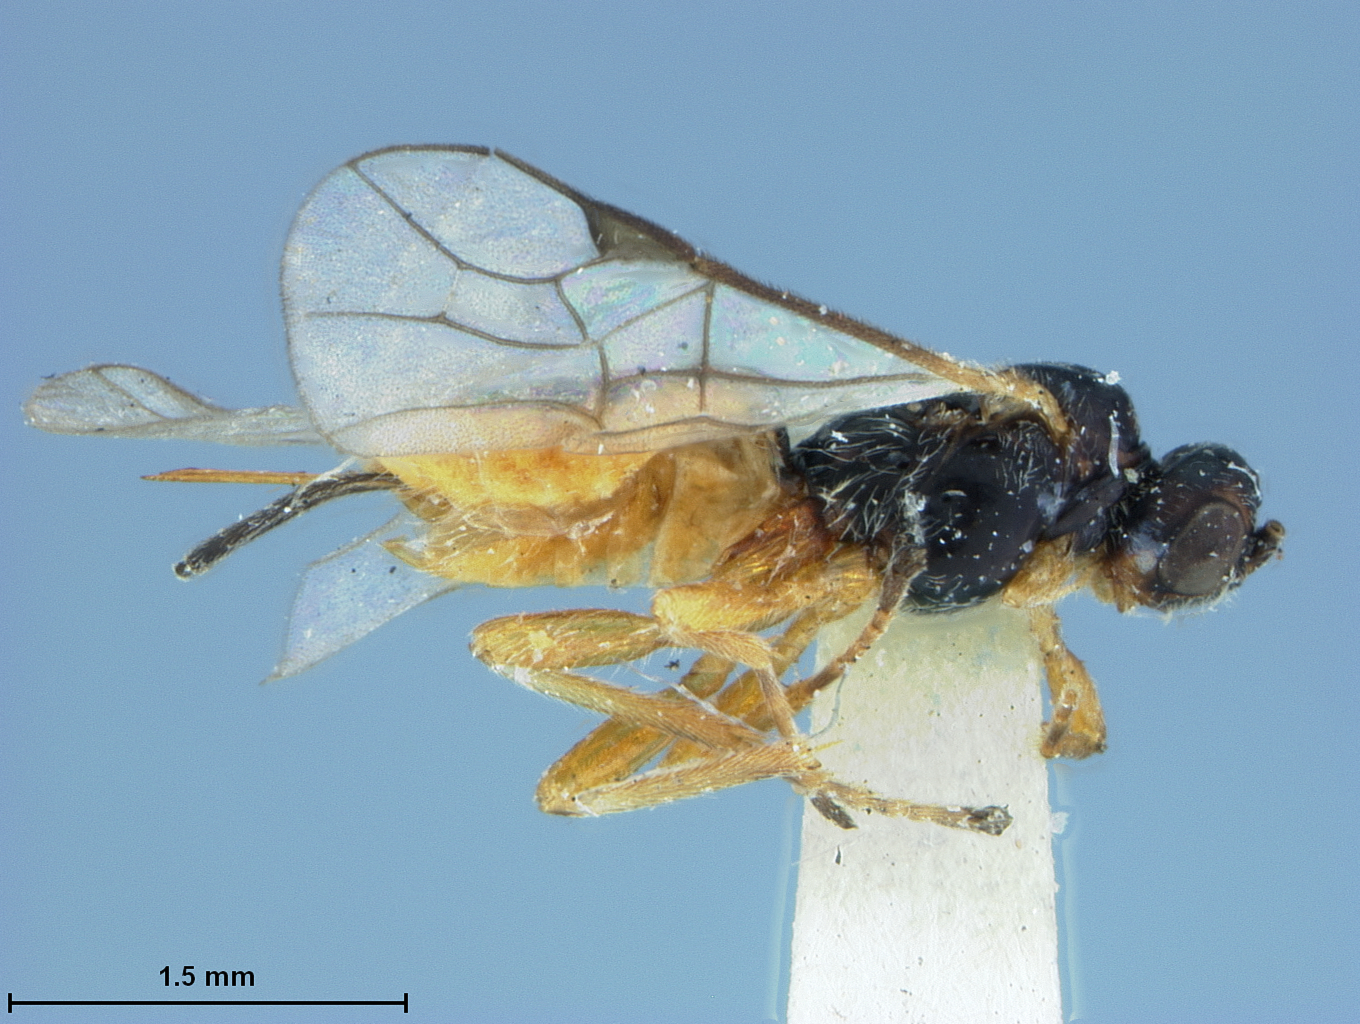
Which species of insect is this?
Bracon nigridorsum
